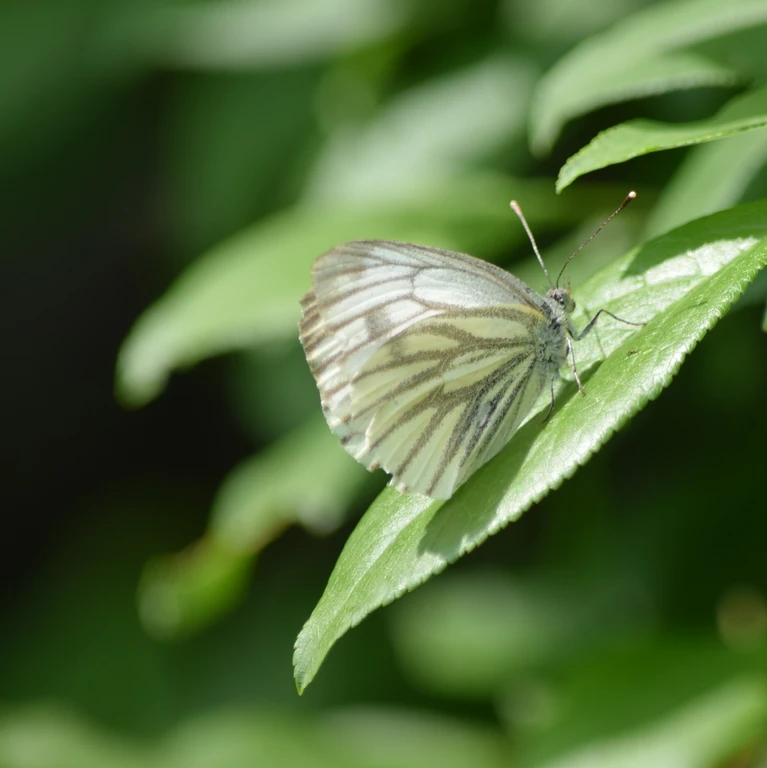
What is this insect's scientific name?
Pieris napi
